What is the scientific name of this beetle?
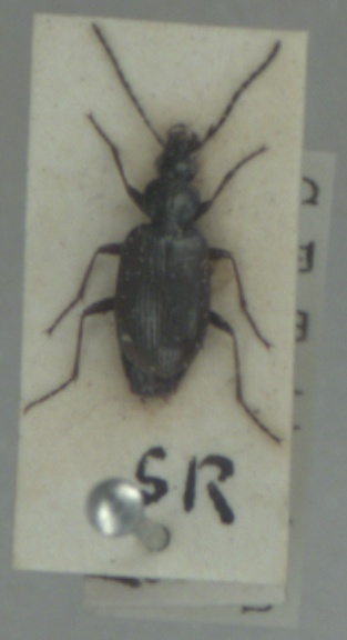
Agonum micans
